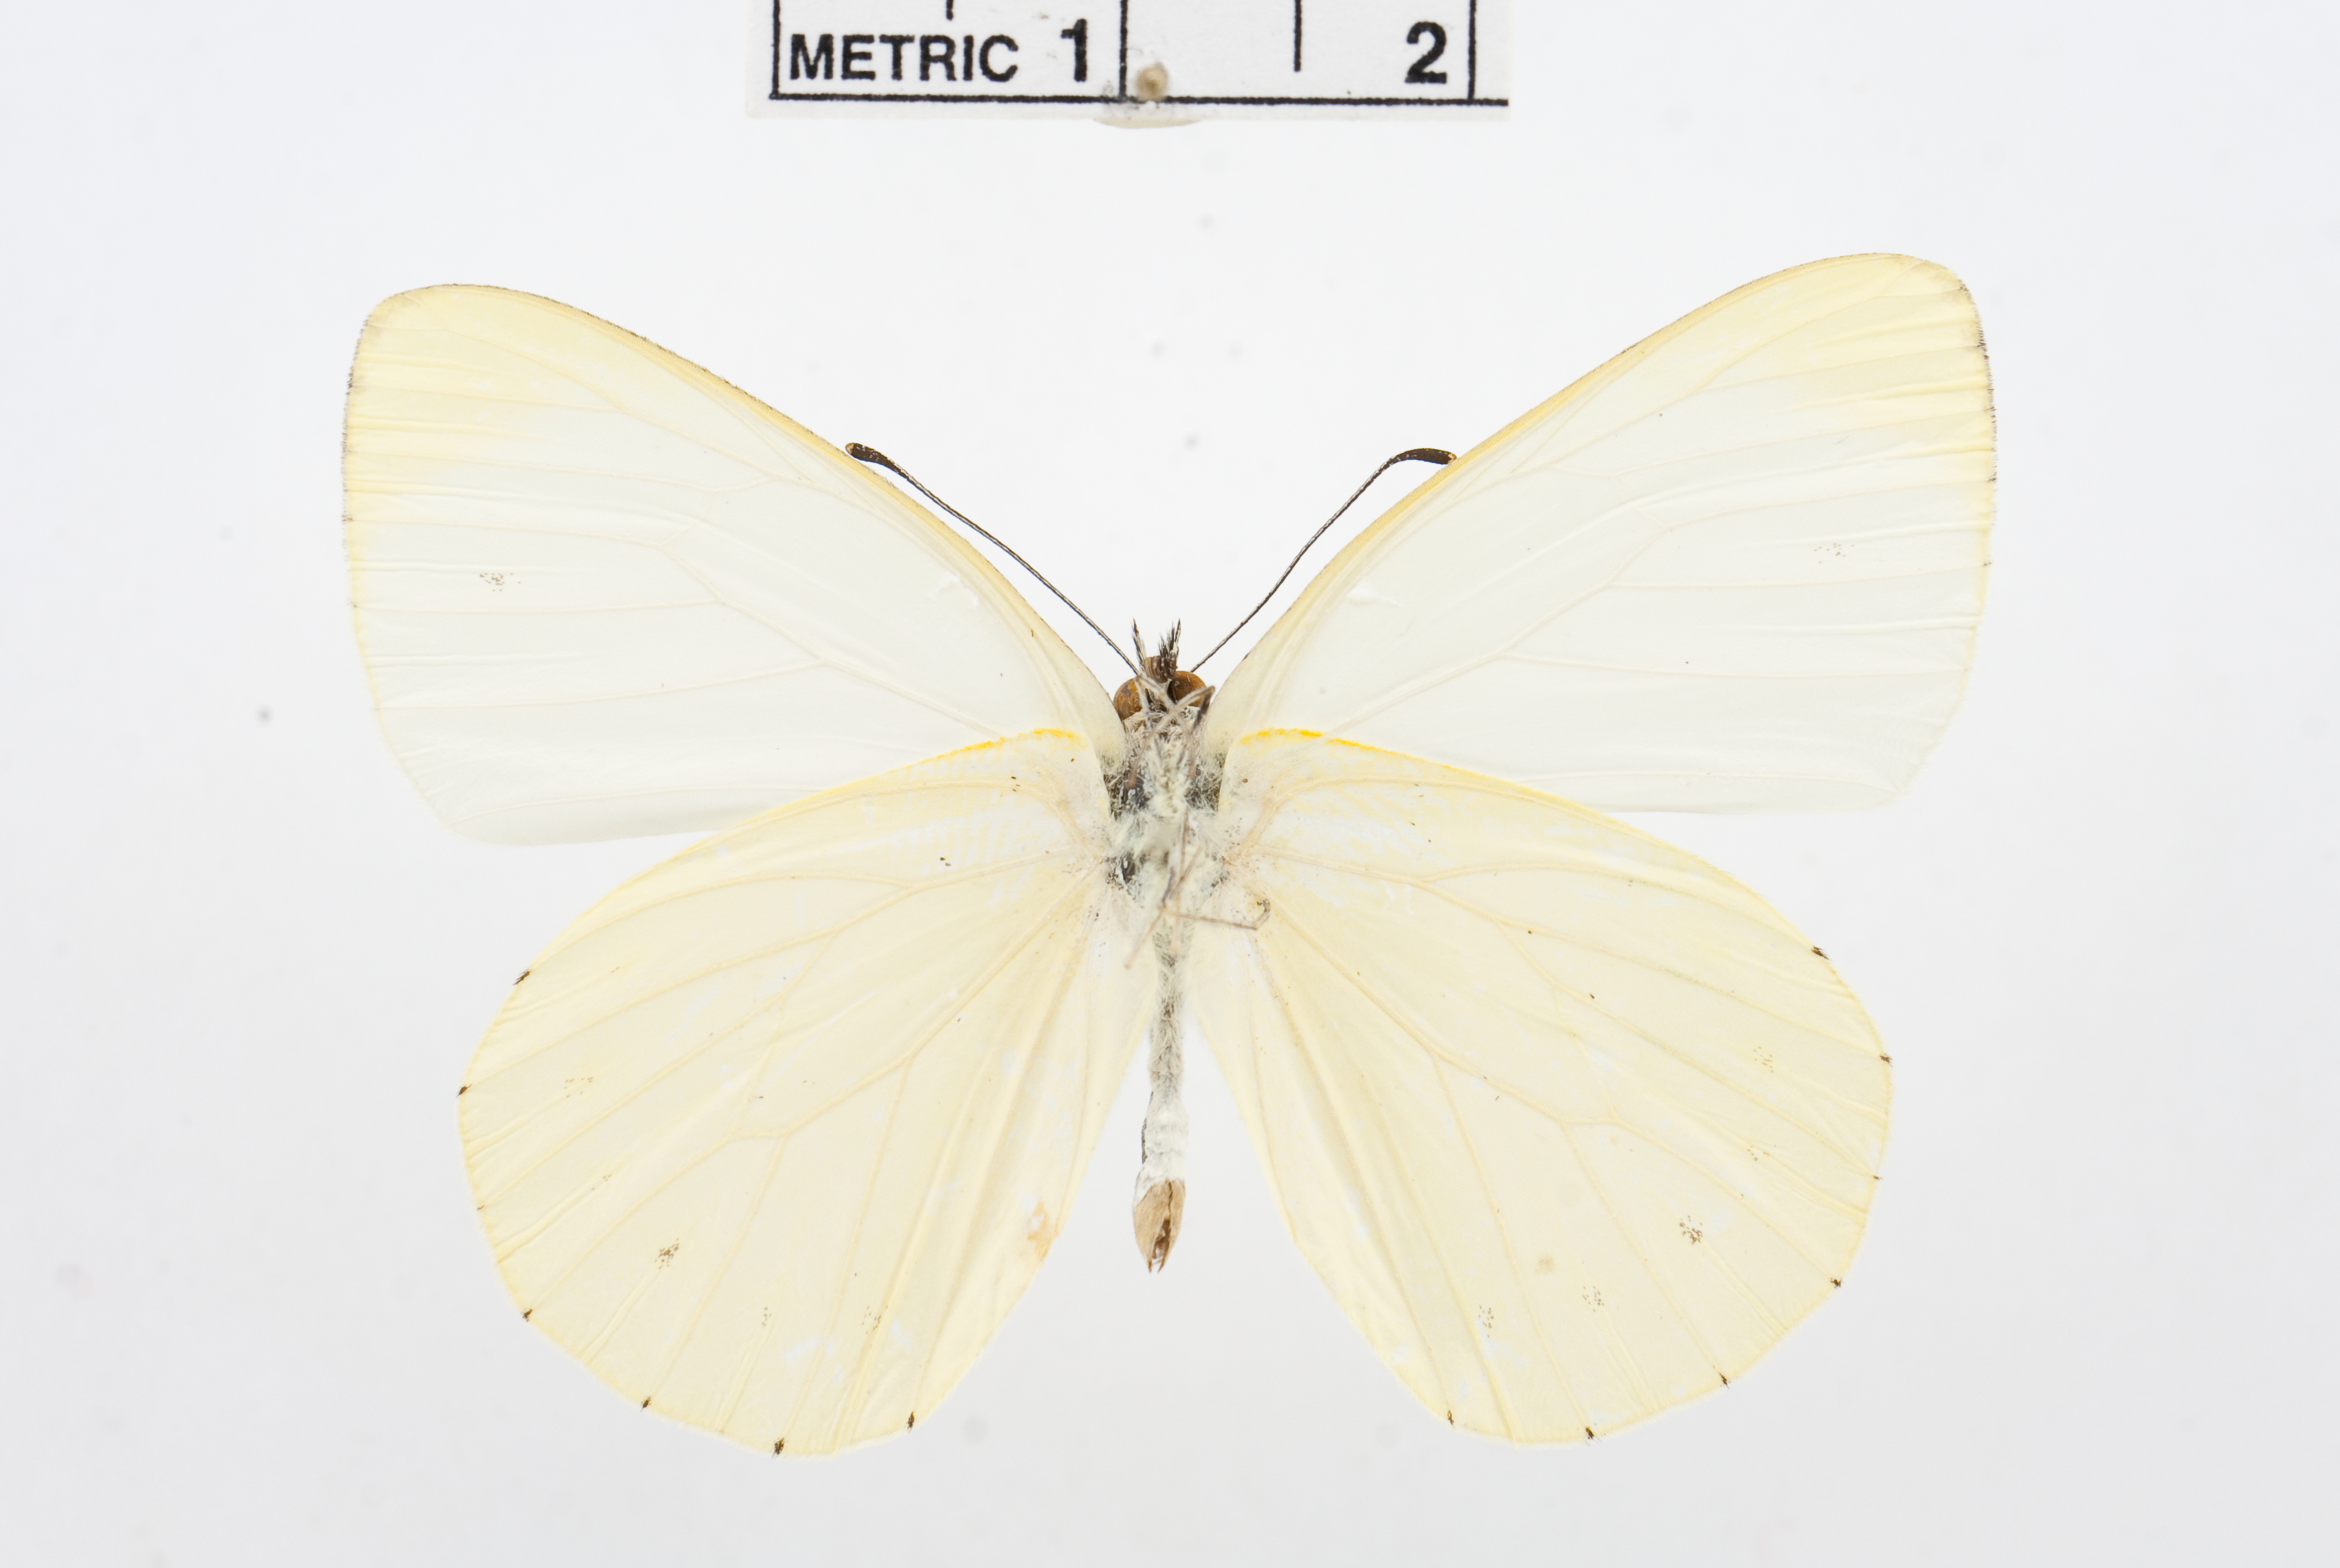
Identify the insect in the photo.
Dixeia pigea
